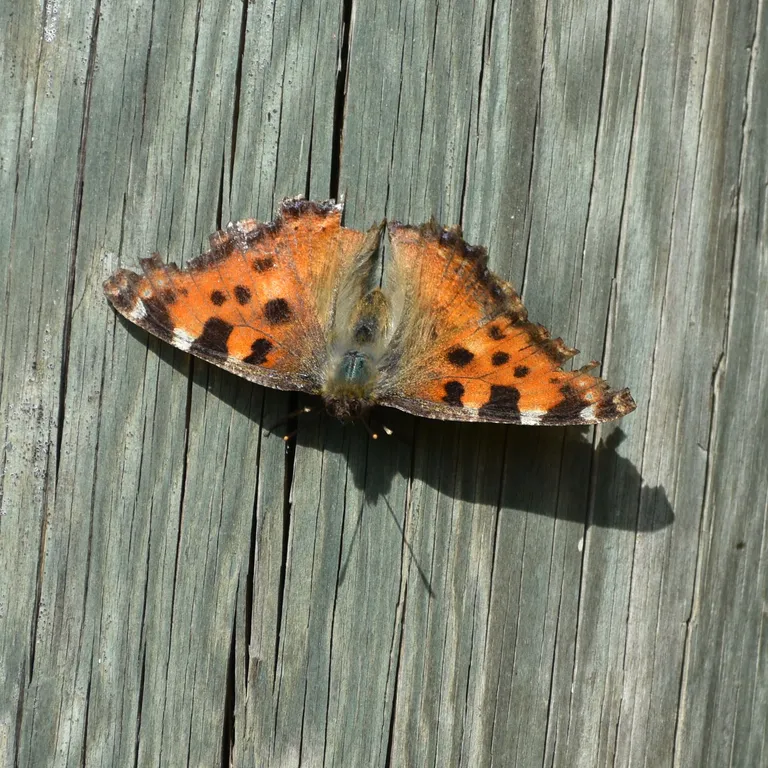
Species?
Nymphalis polychloros
